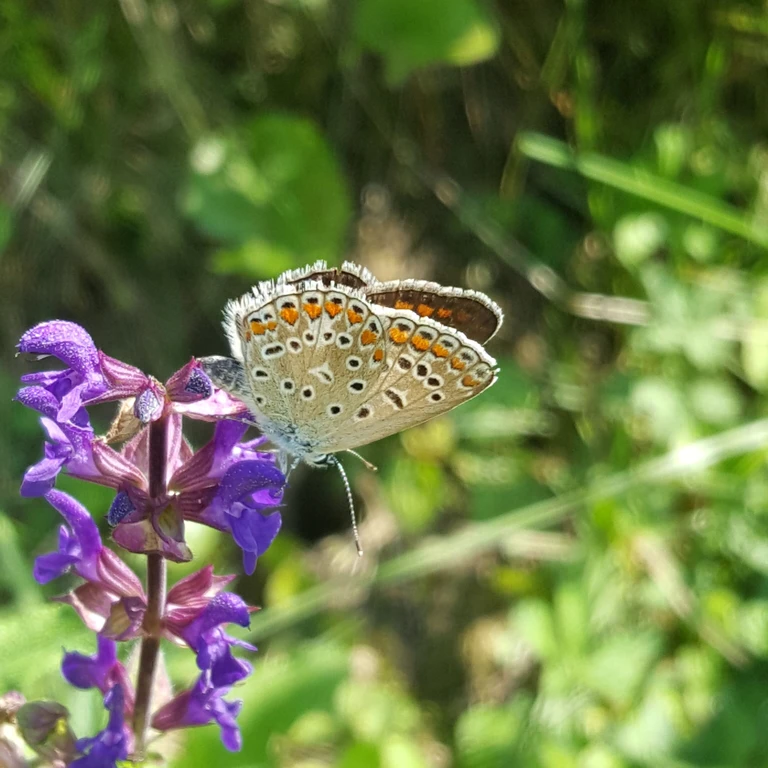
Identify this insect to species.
Polyommatus icarus
